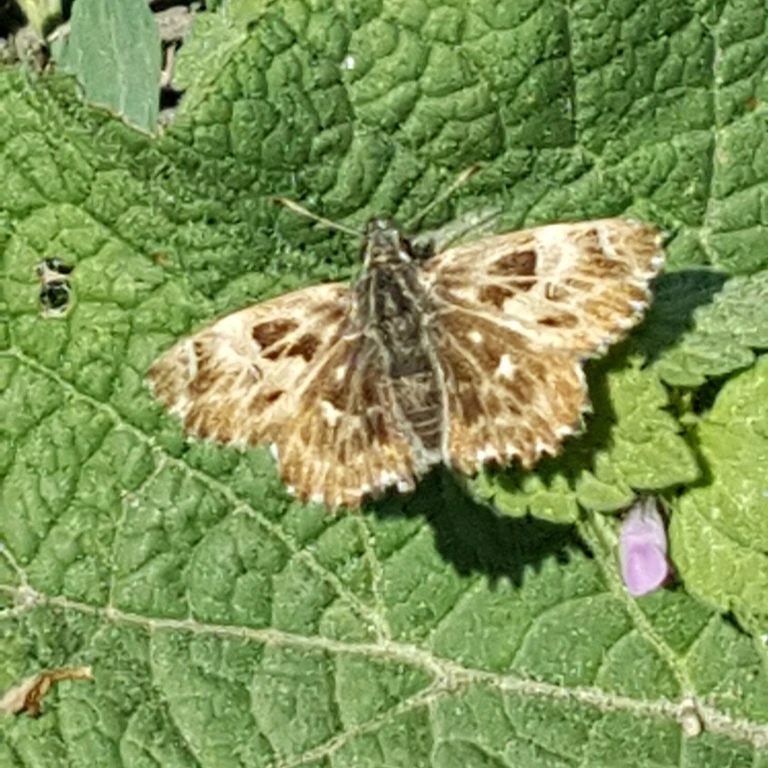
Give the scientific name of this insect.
Carcharodus alceae
